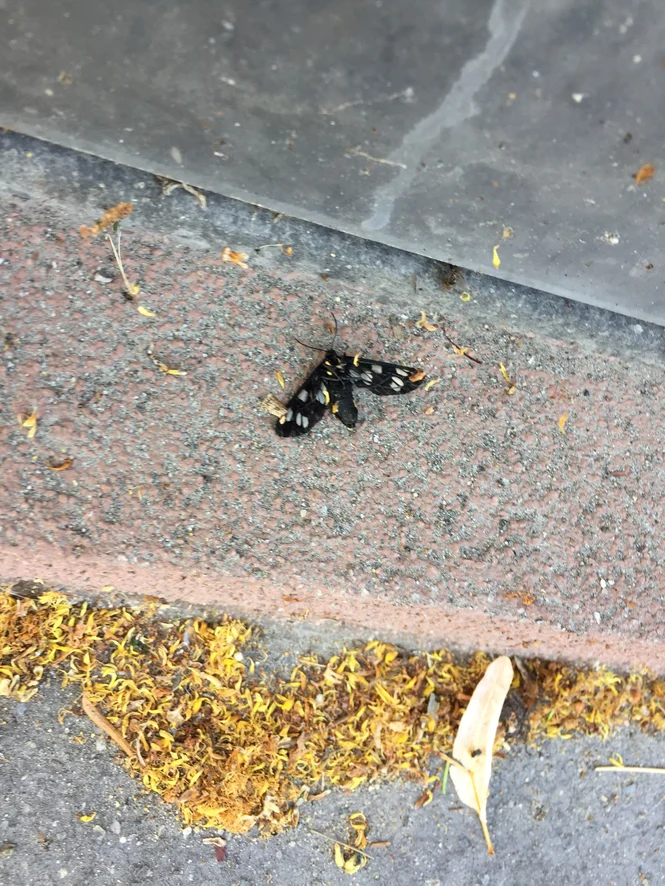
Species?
Amata phegea
